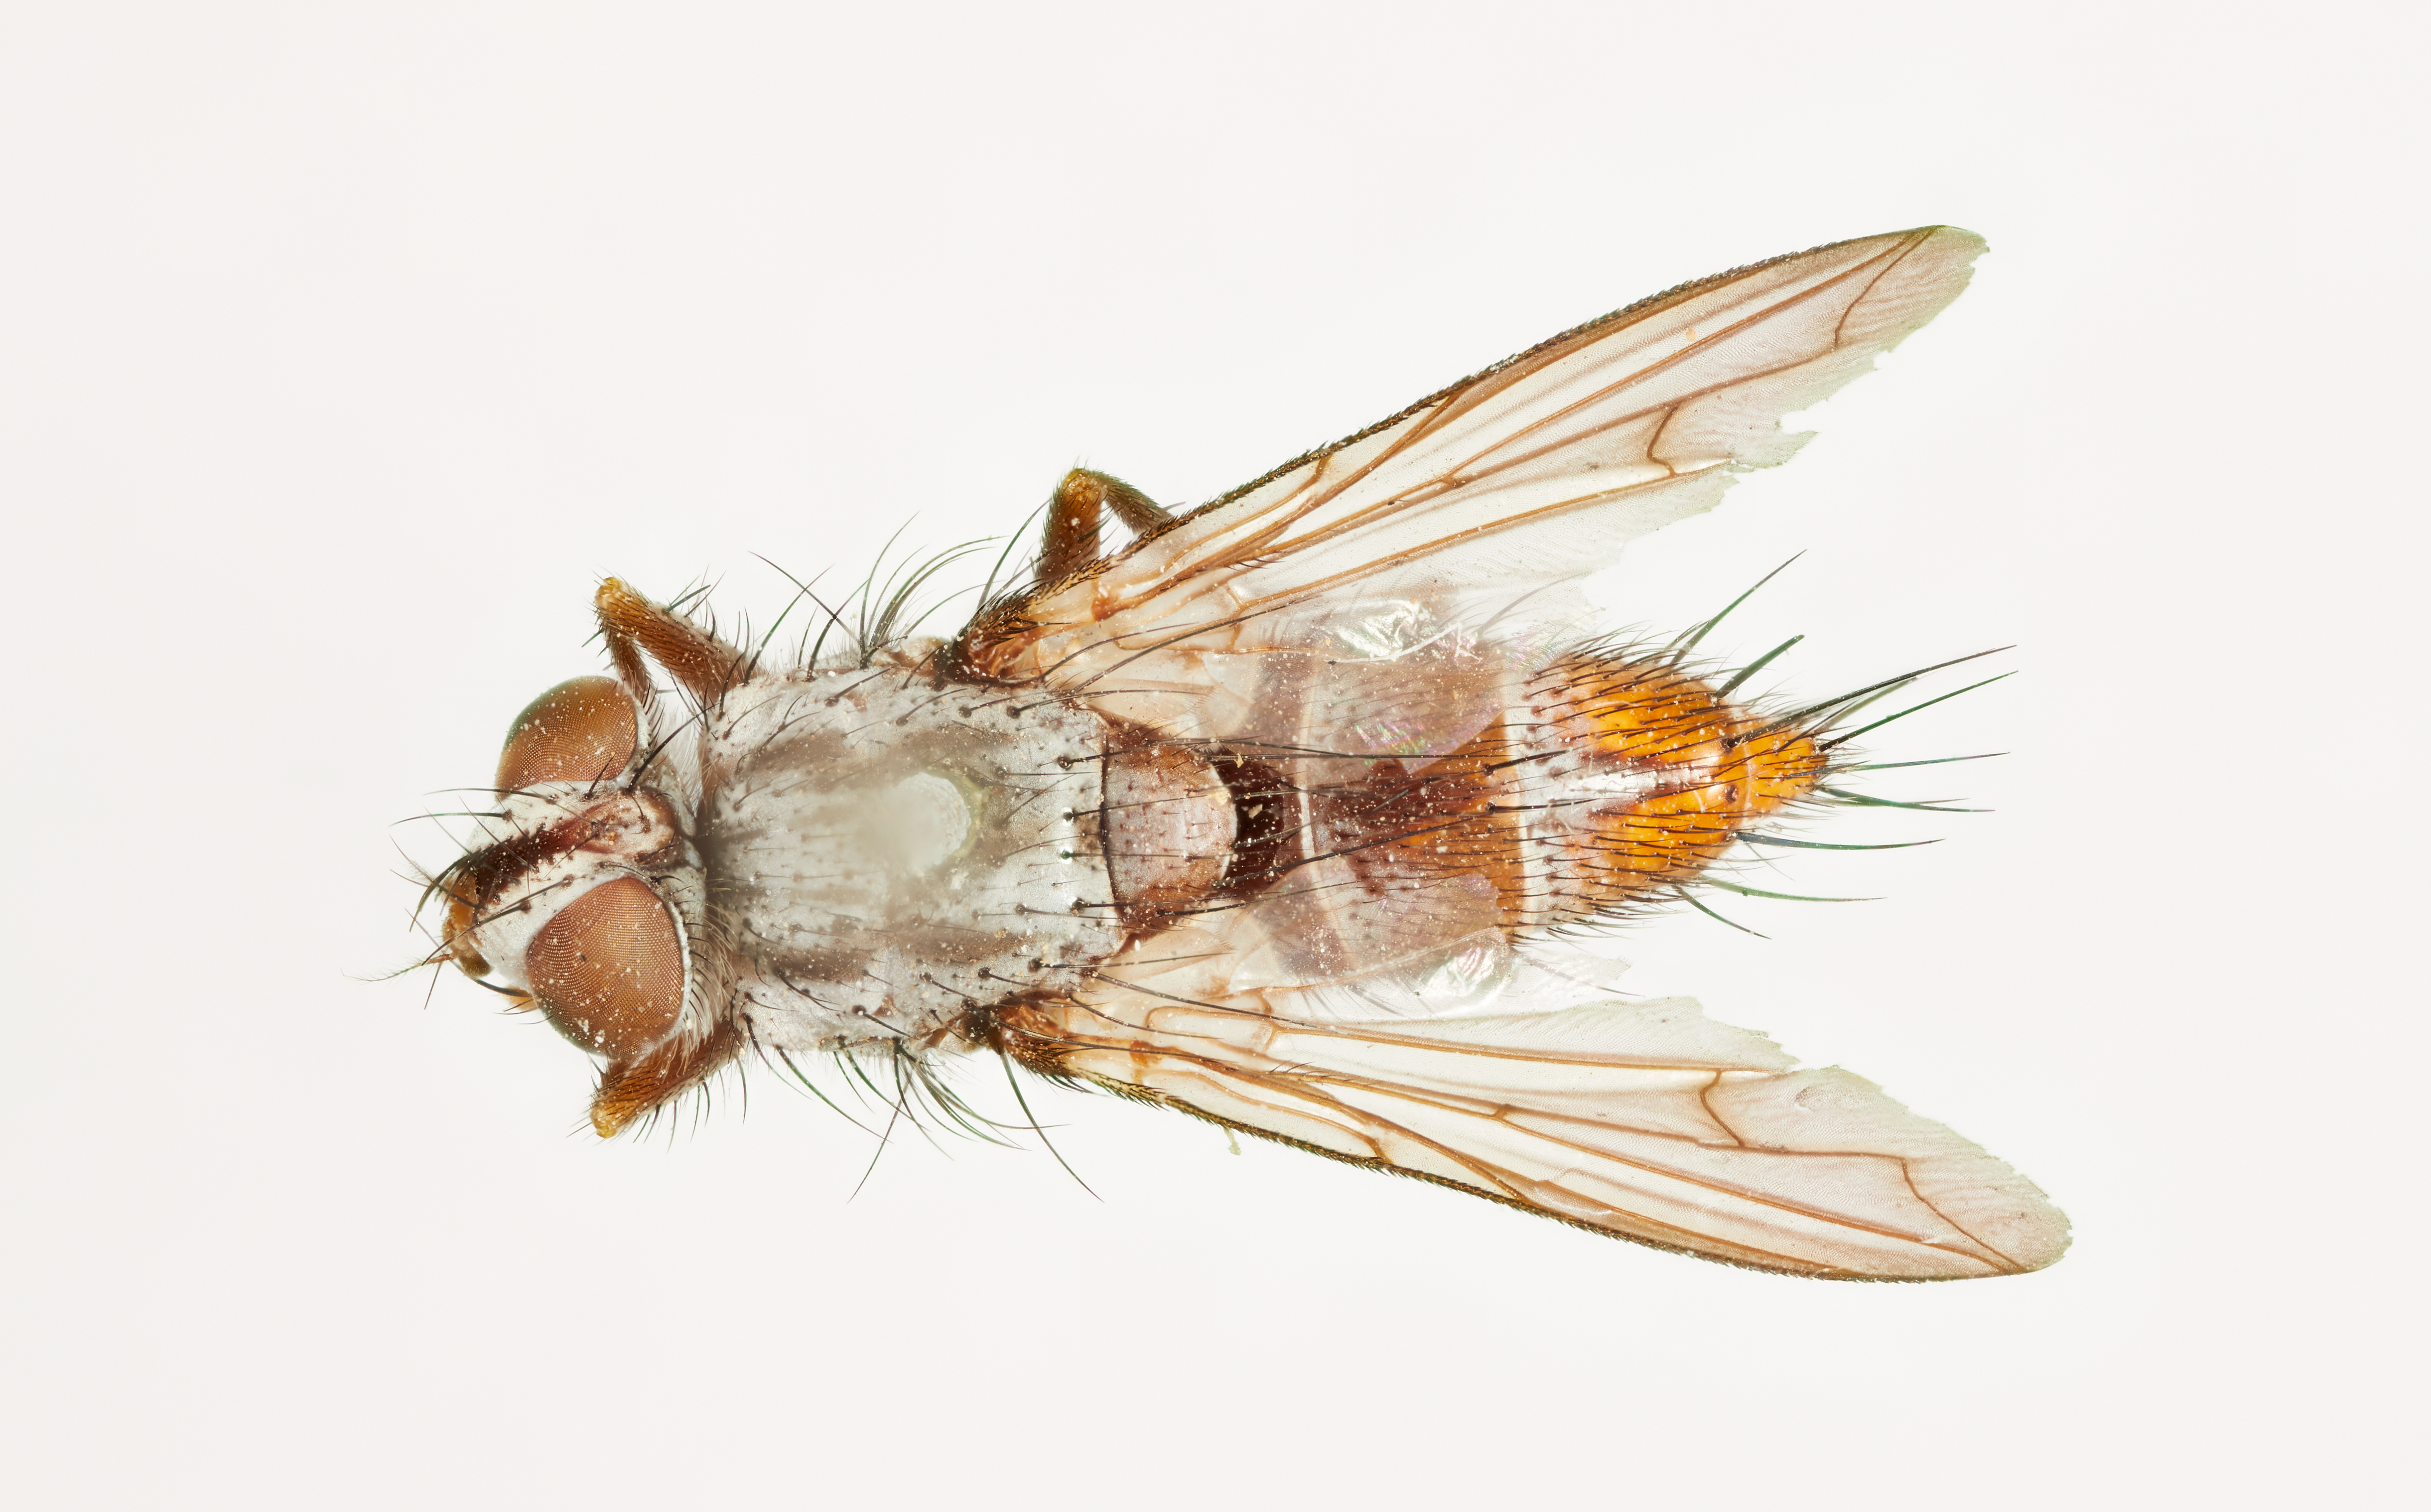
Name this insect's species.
Metadexia tricolor
